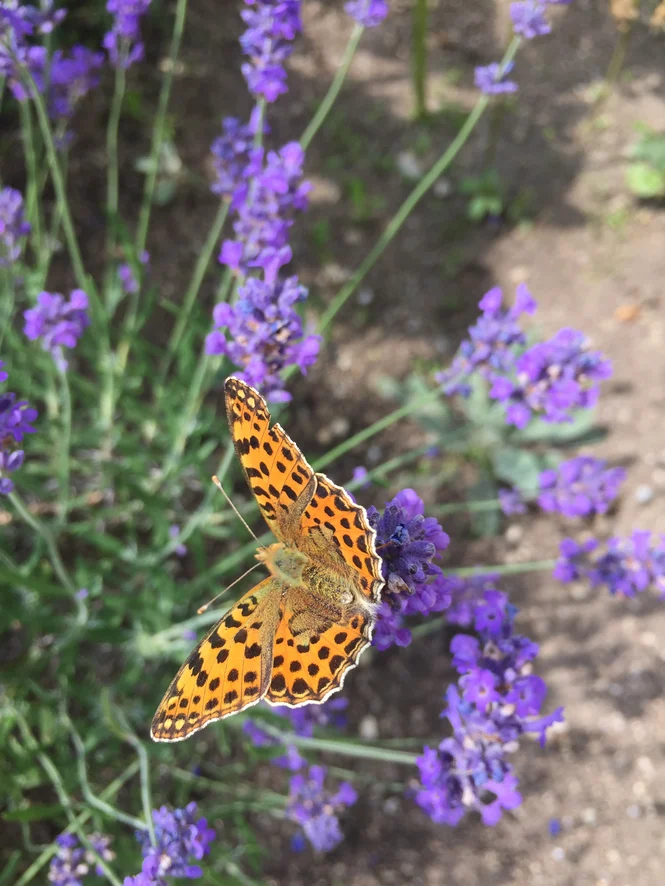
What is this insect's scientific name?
Issoria lathonia
